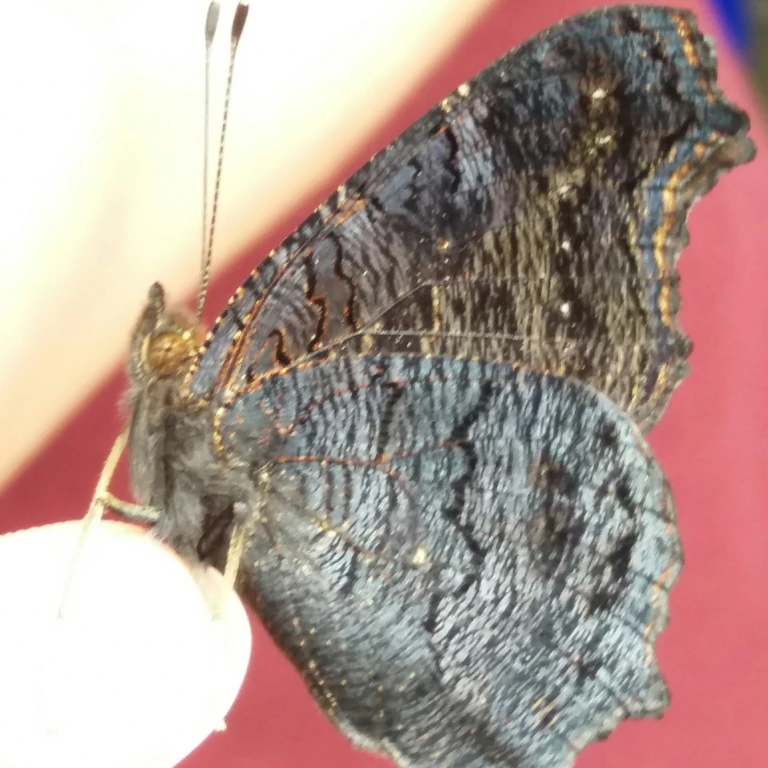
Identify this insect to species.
Aglais io
